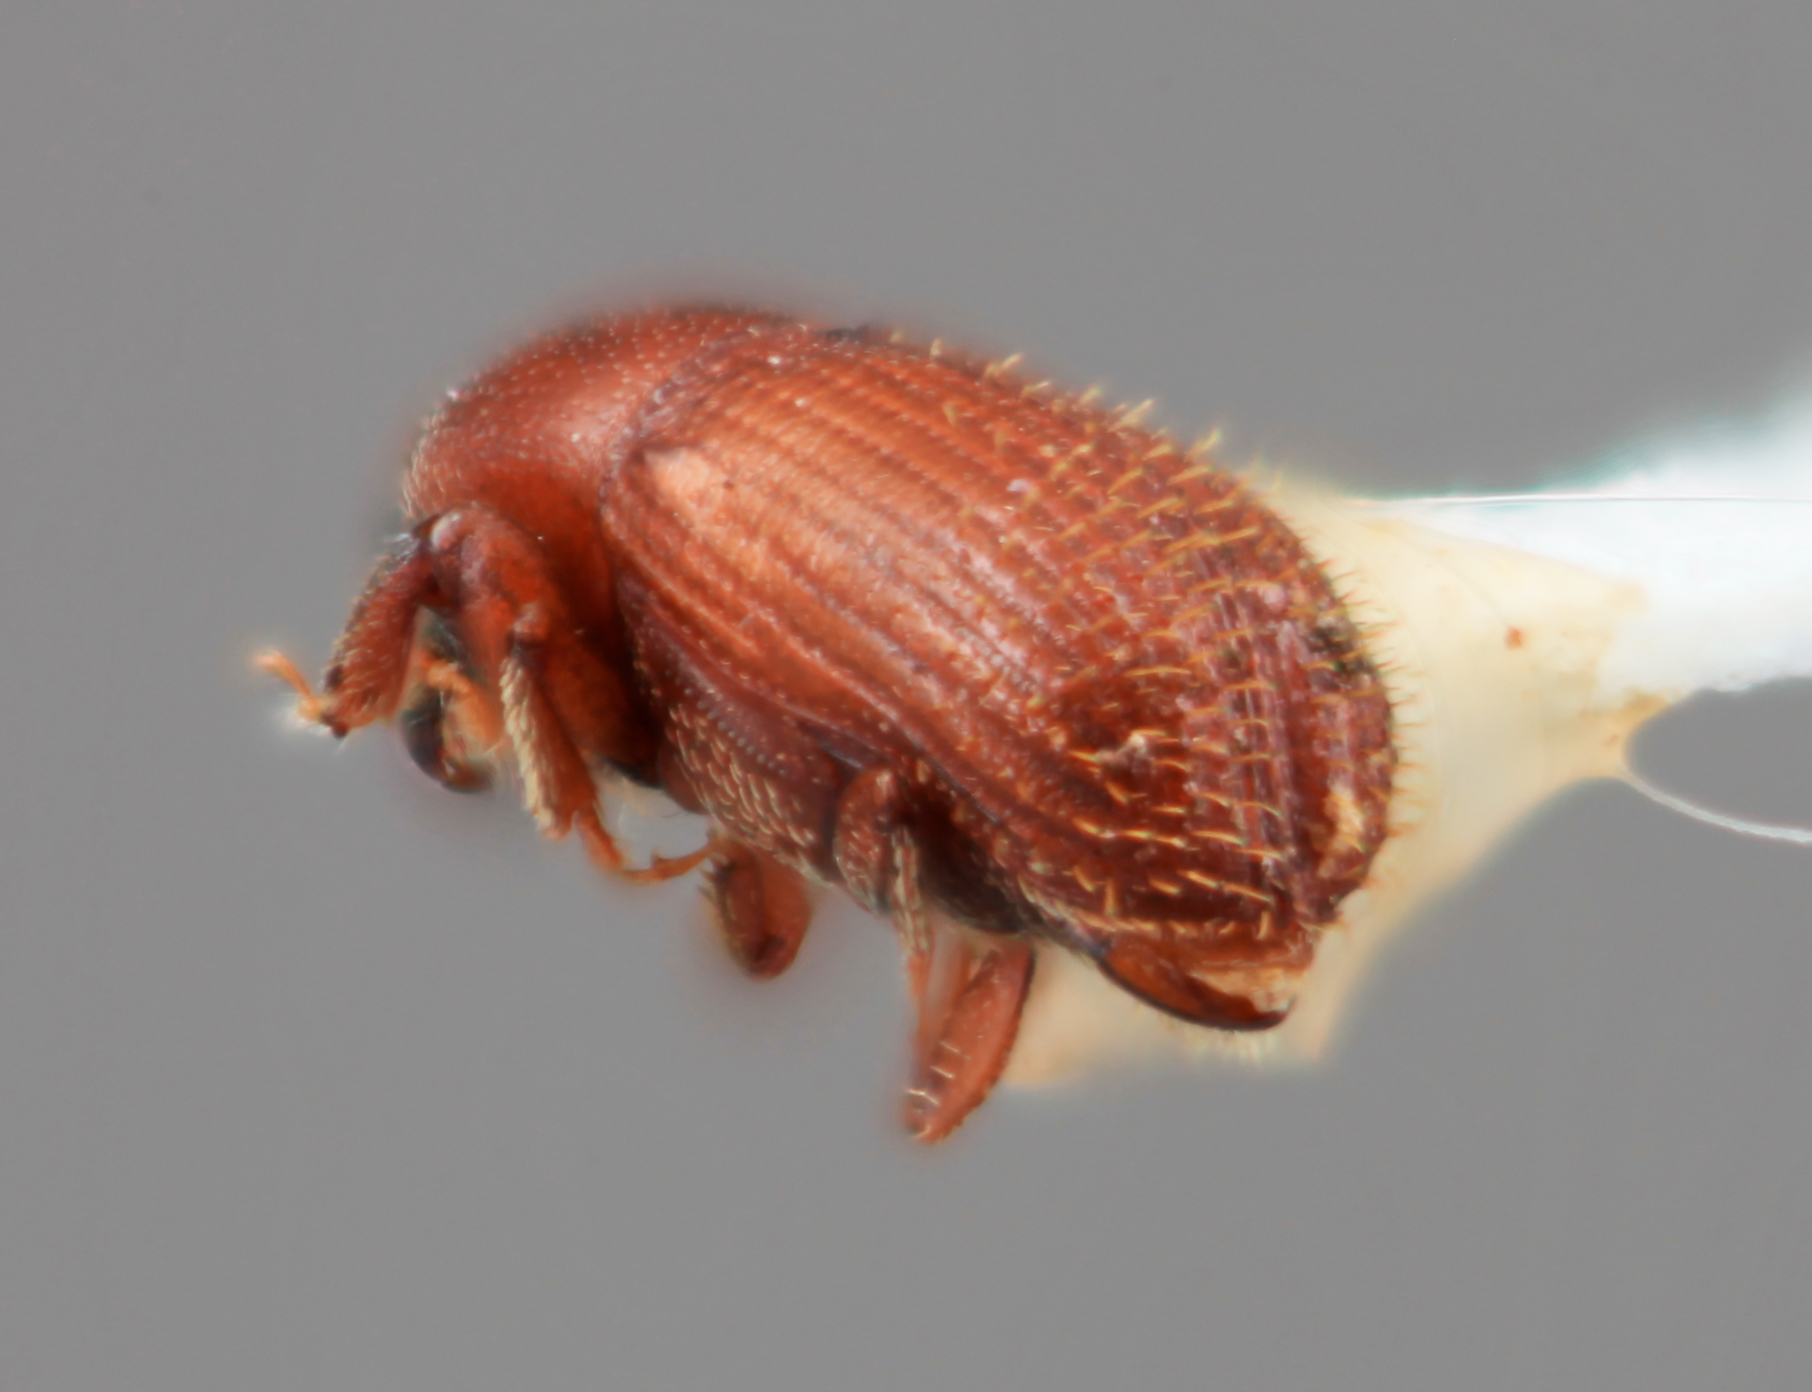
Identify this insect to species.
Cnesinus minor
